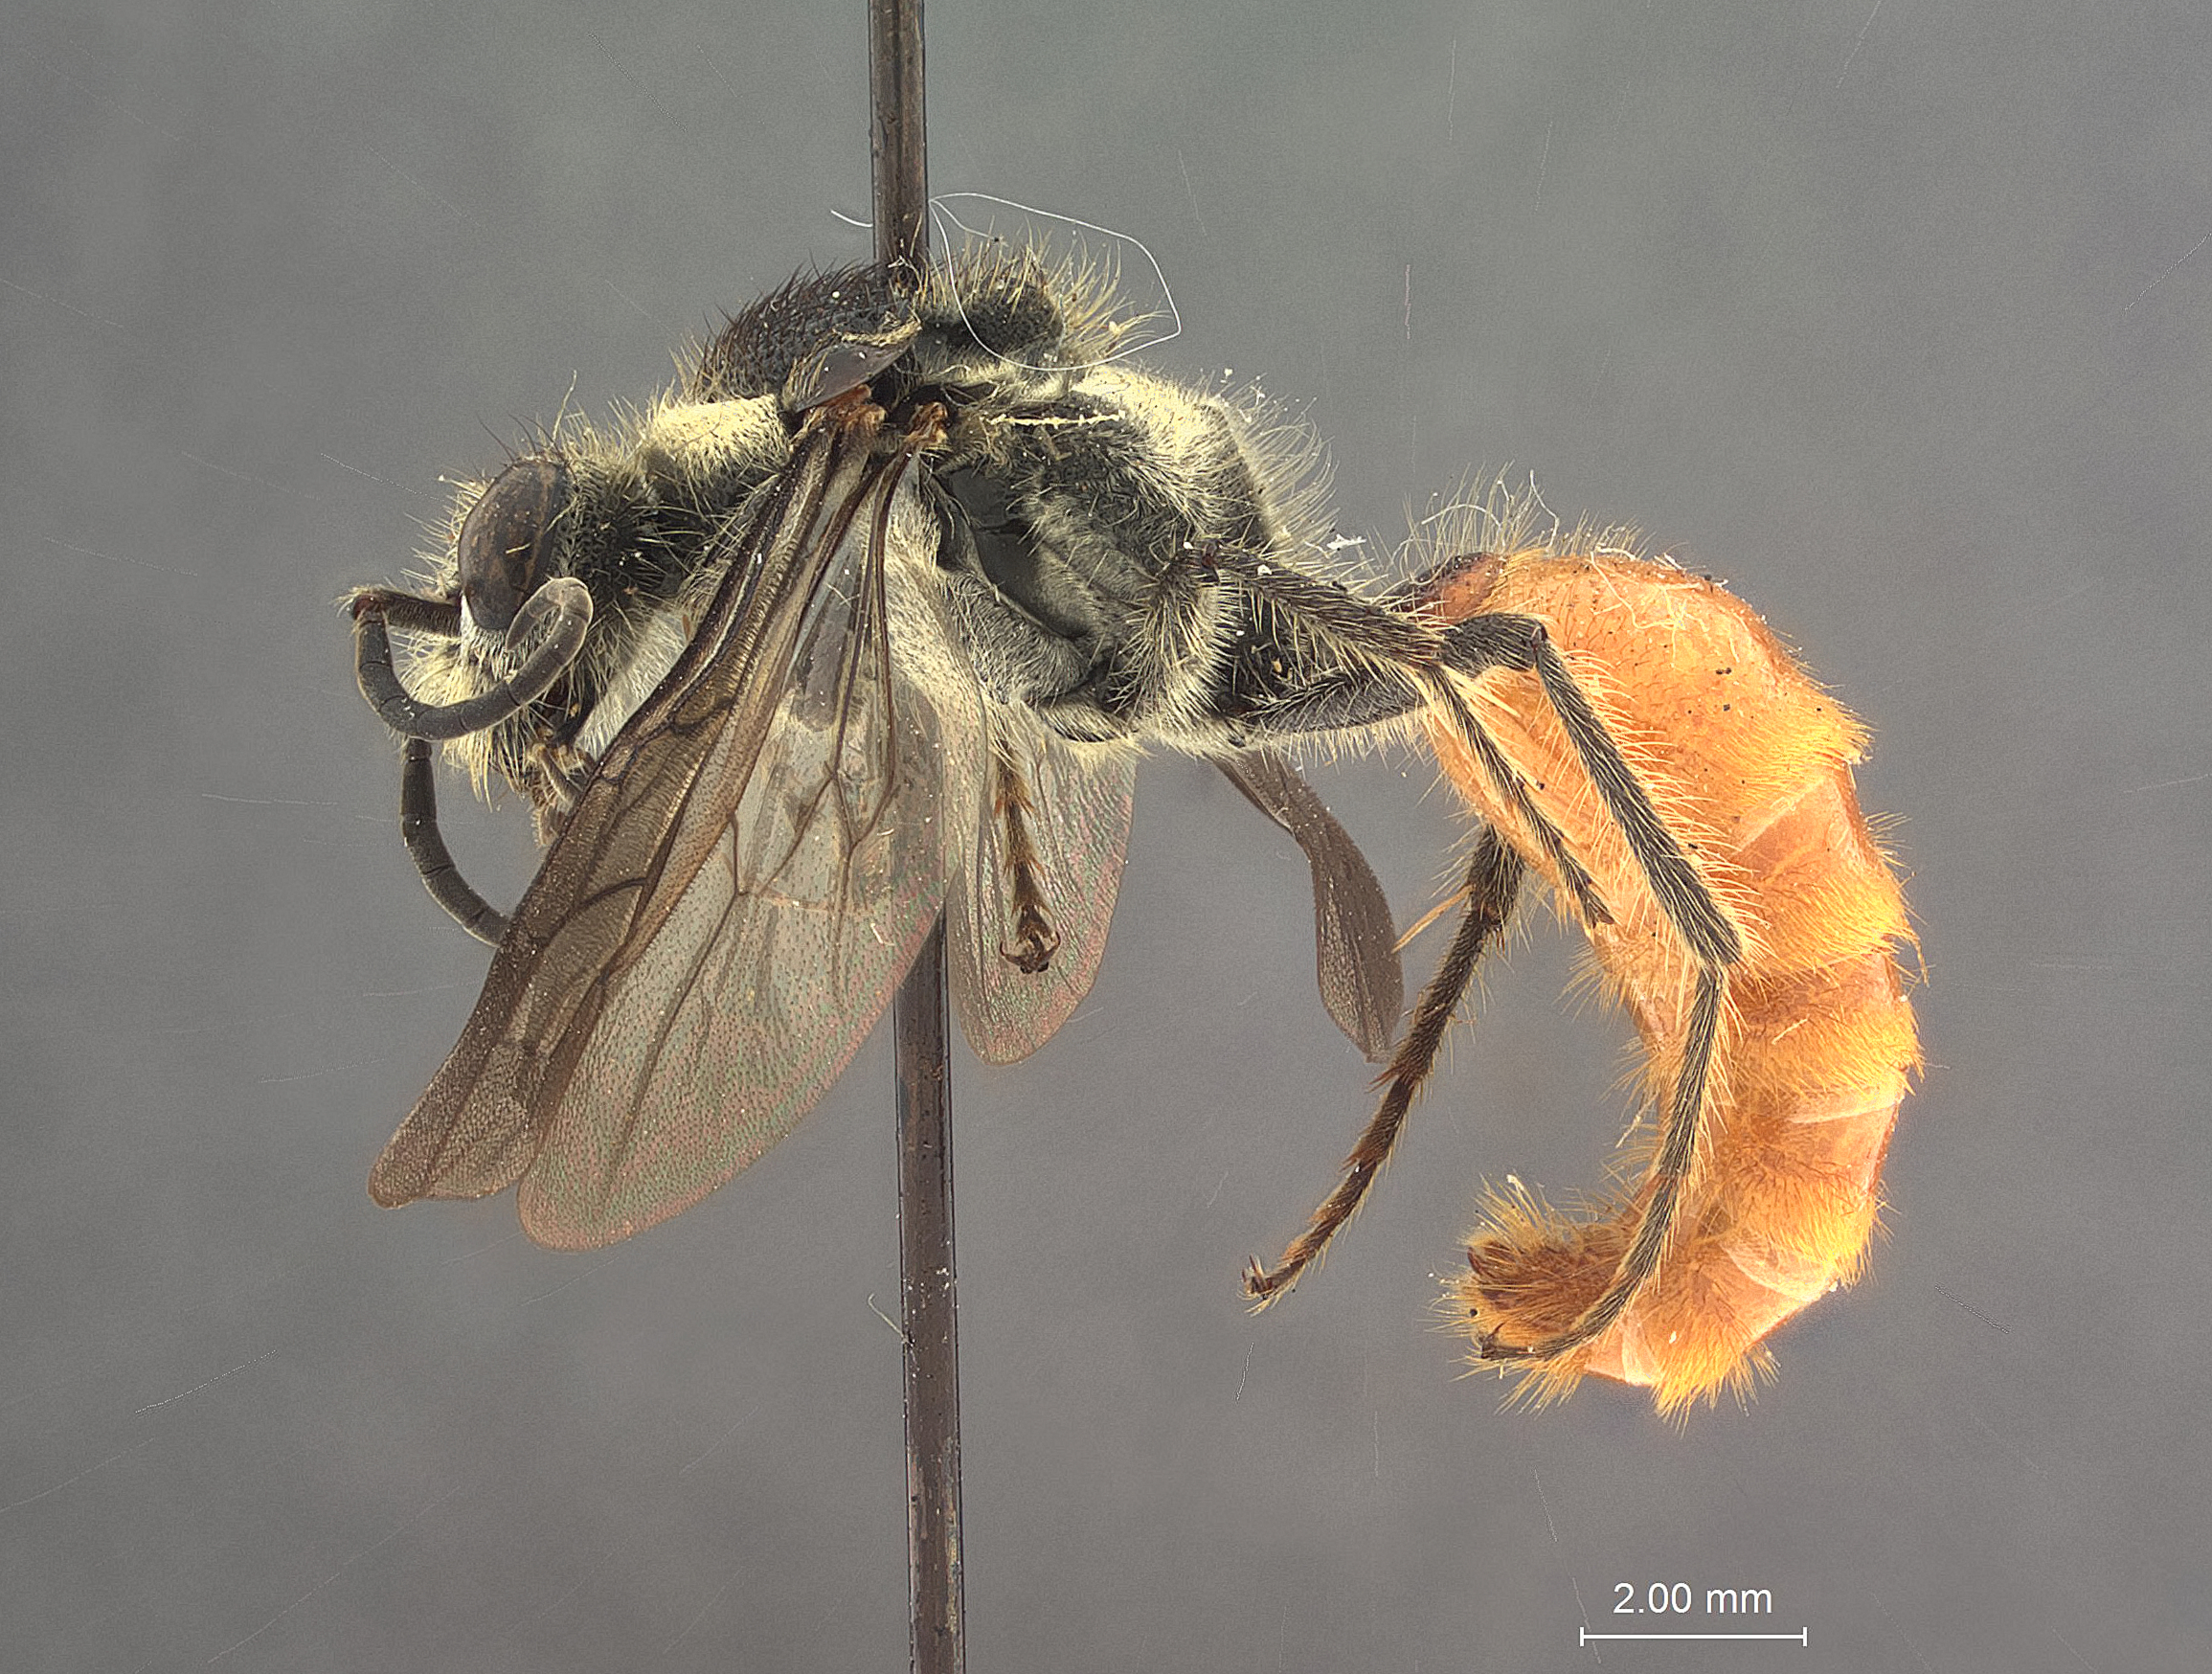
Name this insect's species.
Timulla labdace
